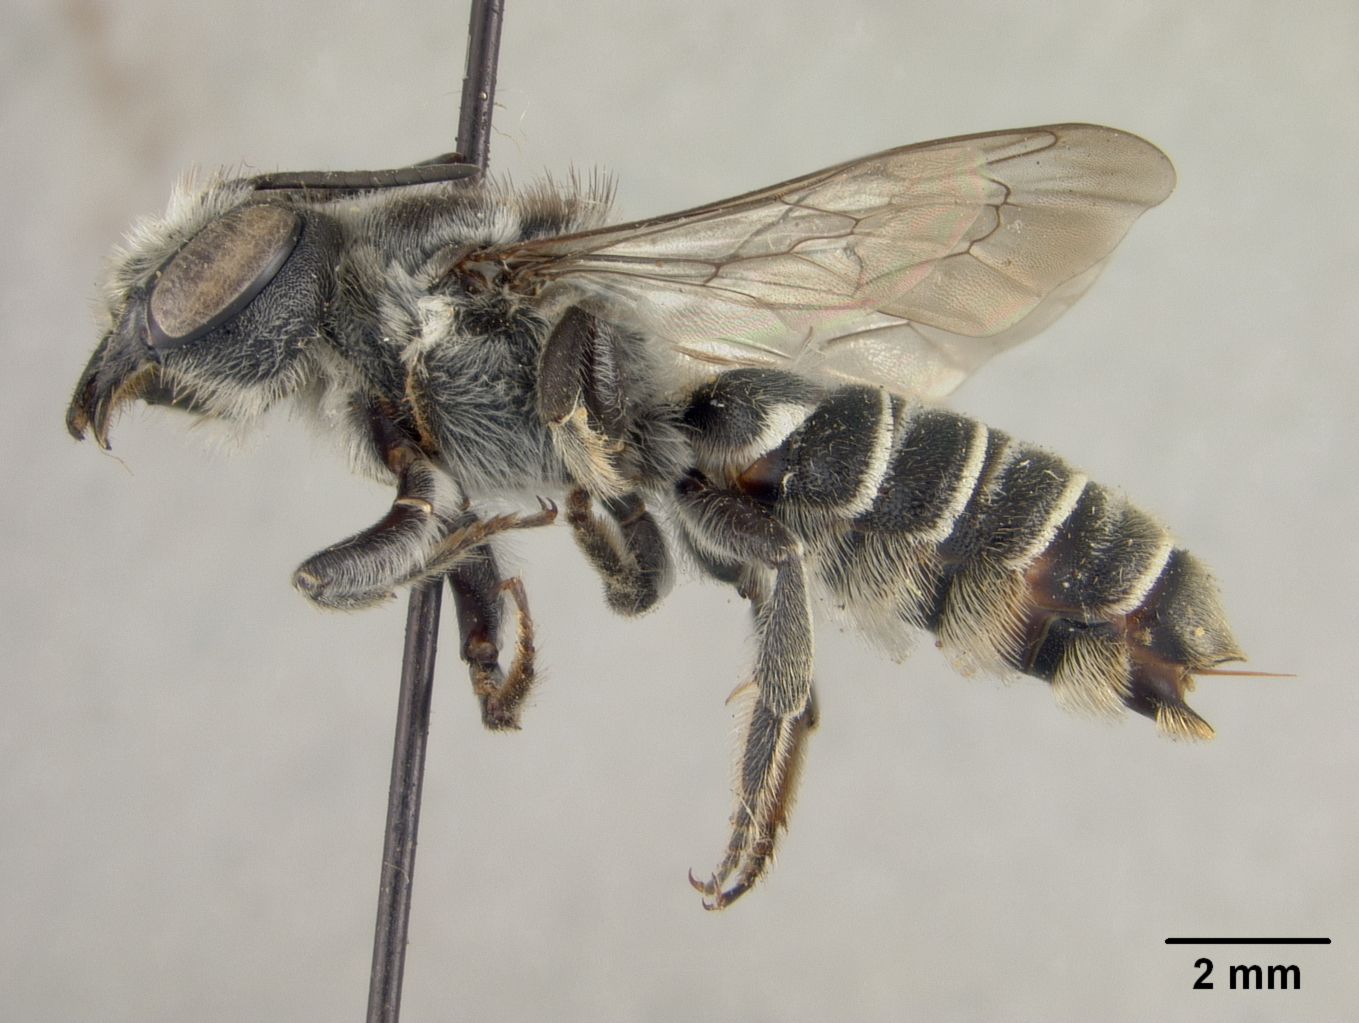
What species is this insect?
Megachile manni
